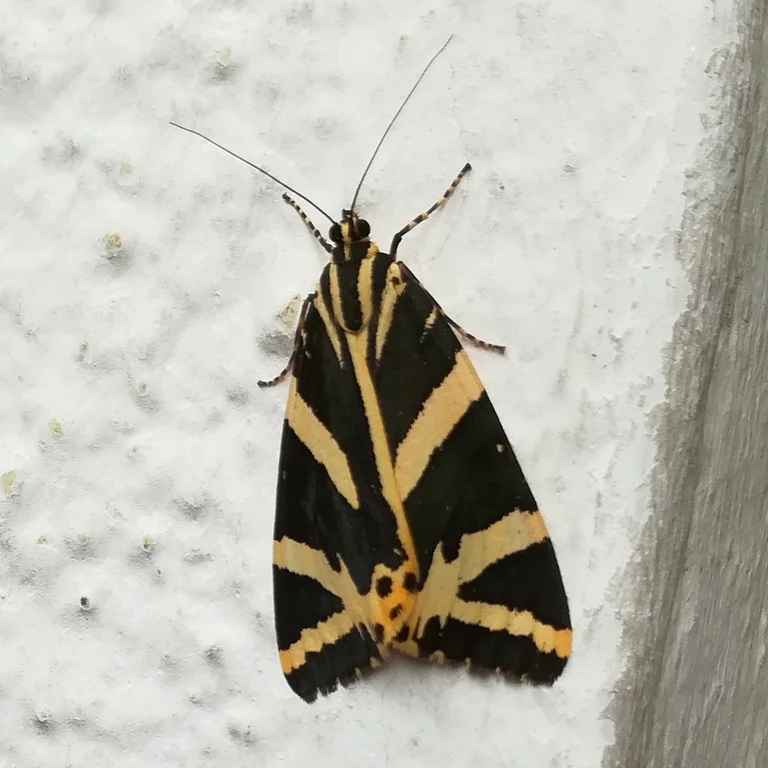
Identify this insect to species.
Euplagia quadripunctaria
